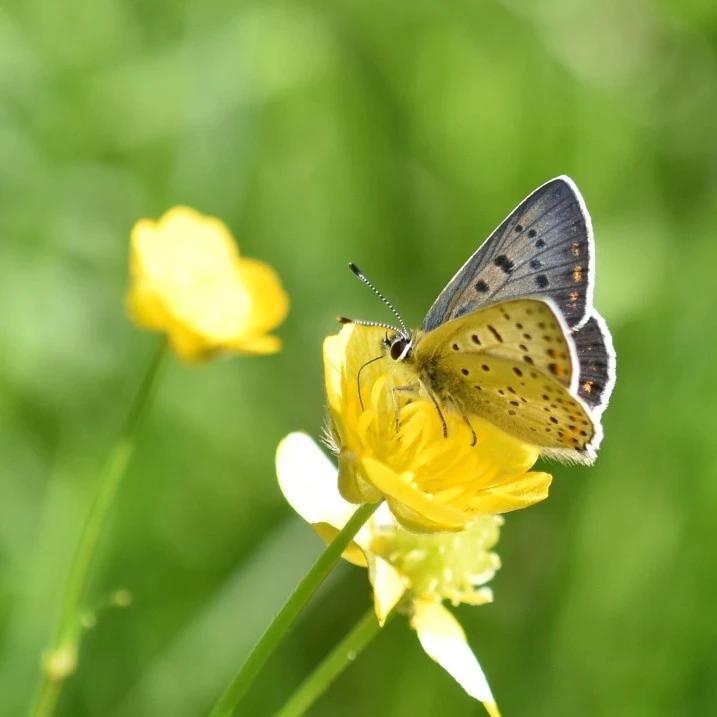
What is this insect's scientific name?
Lycaena tityrus (also Loweia tityrus)
